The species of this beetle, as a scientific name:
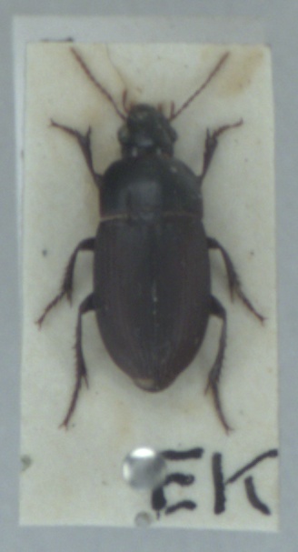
Harpalus servus
